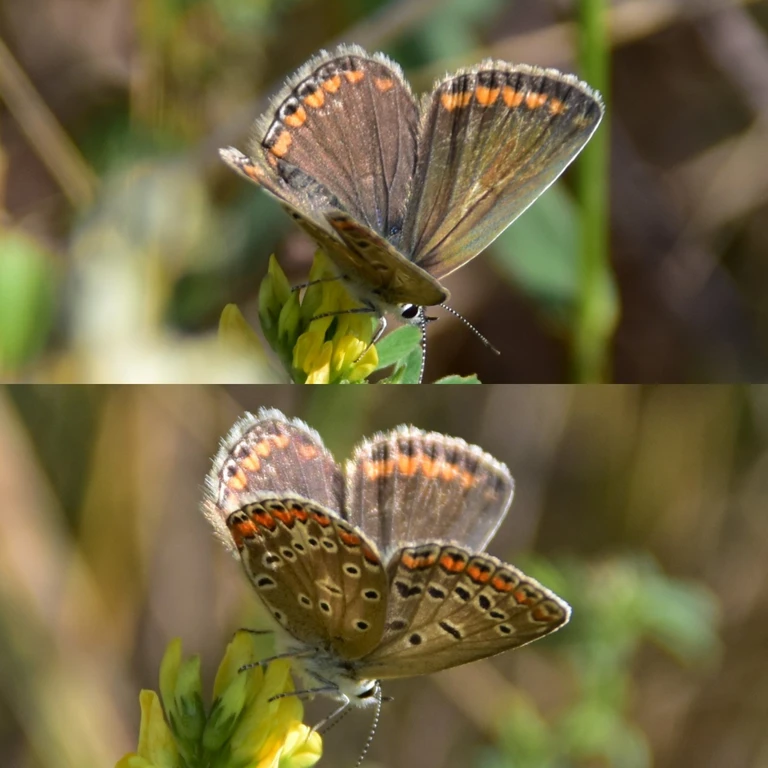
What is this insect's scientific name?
Polyommatus icarus
